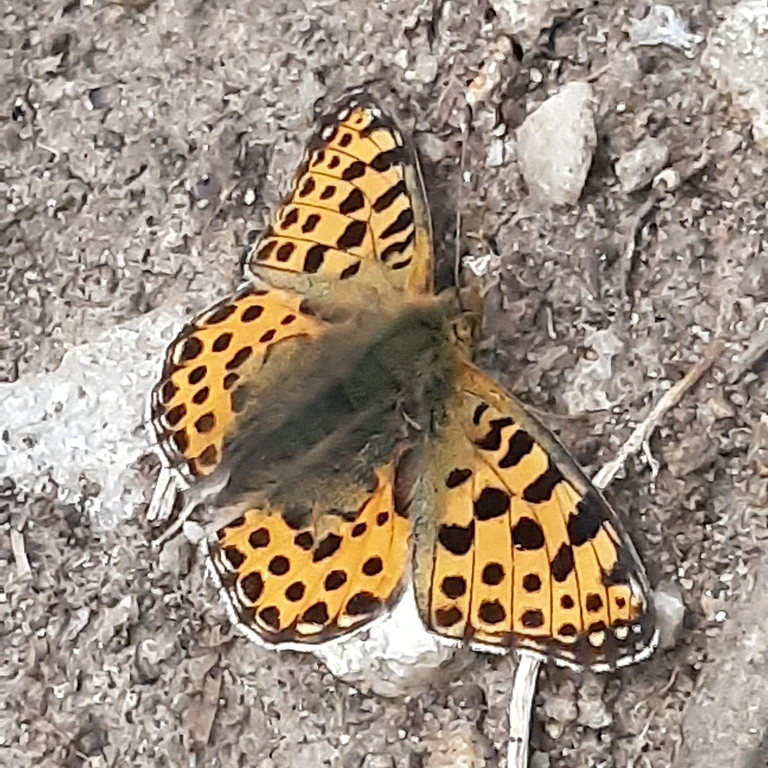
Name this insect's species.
Issoria lathonia
